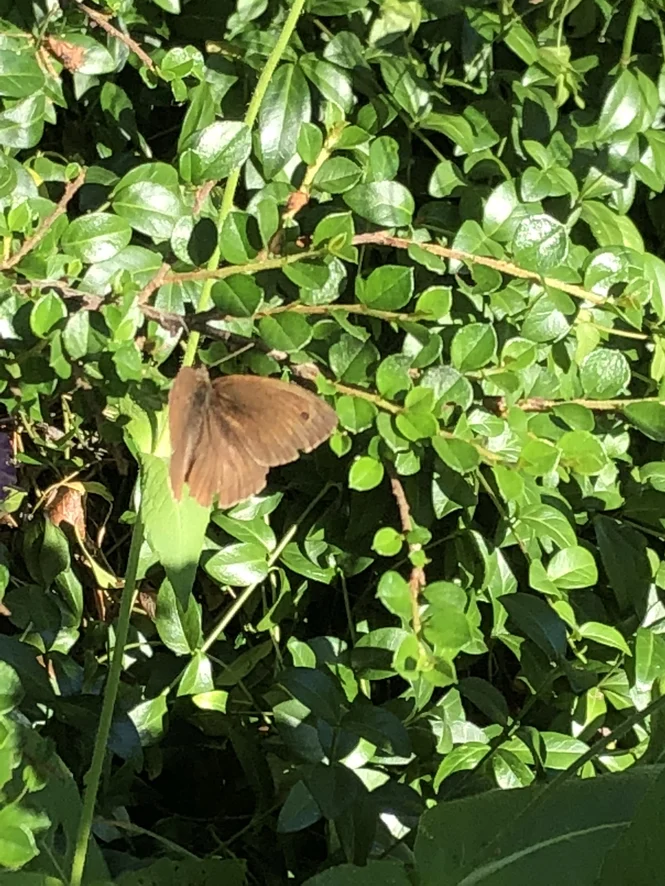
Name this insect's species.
Maniola jurtina
